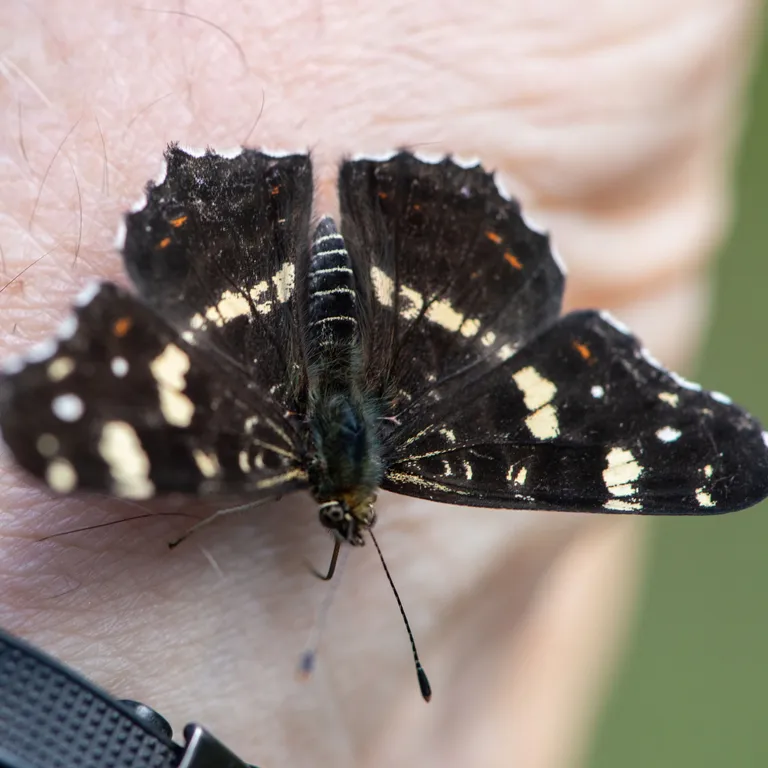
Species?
Araschnia levana
